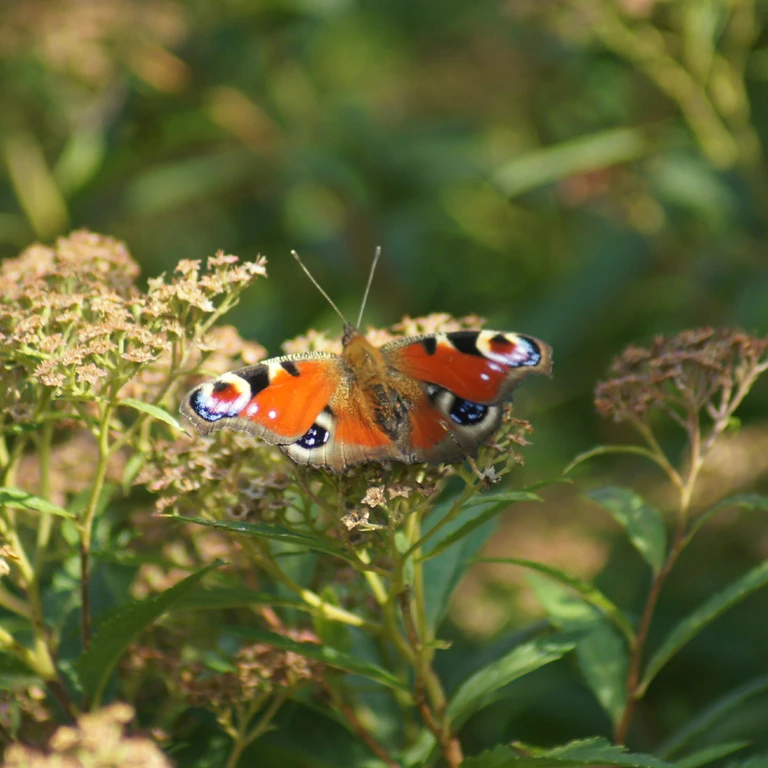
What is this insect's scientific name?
Aglais io
